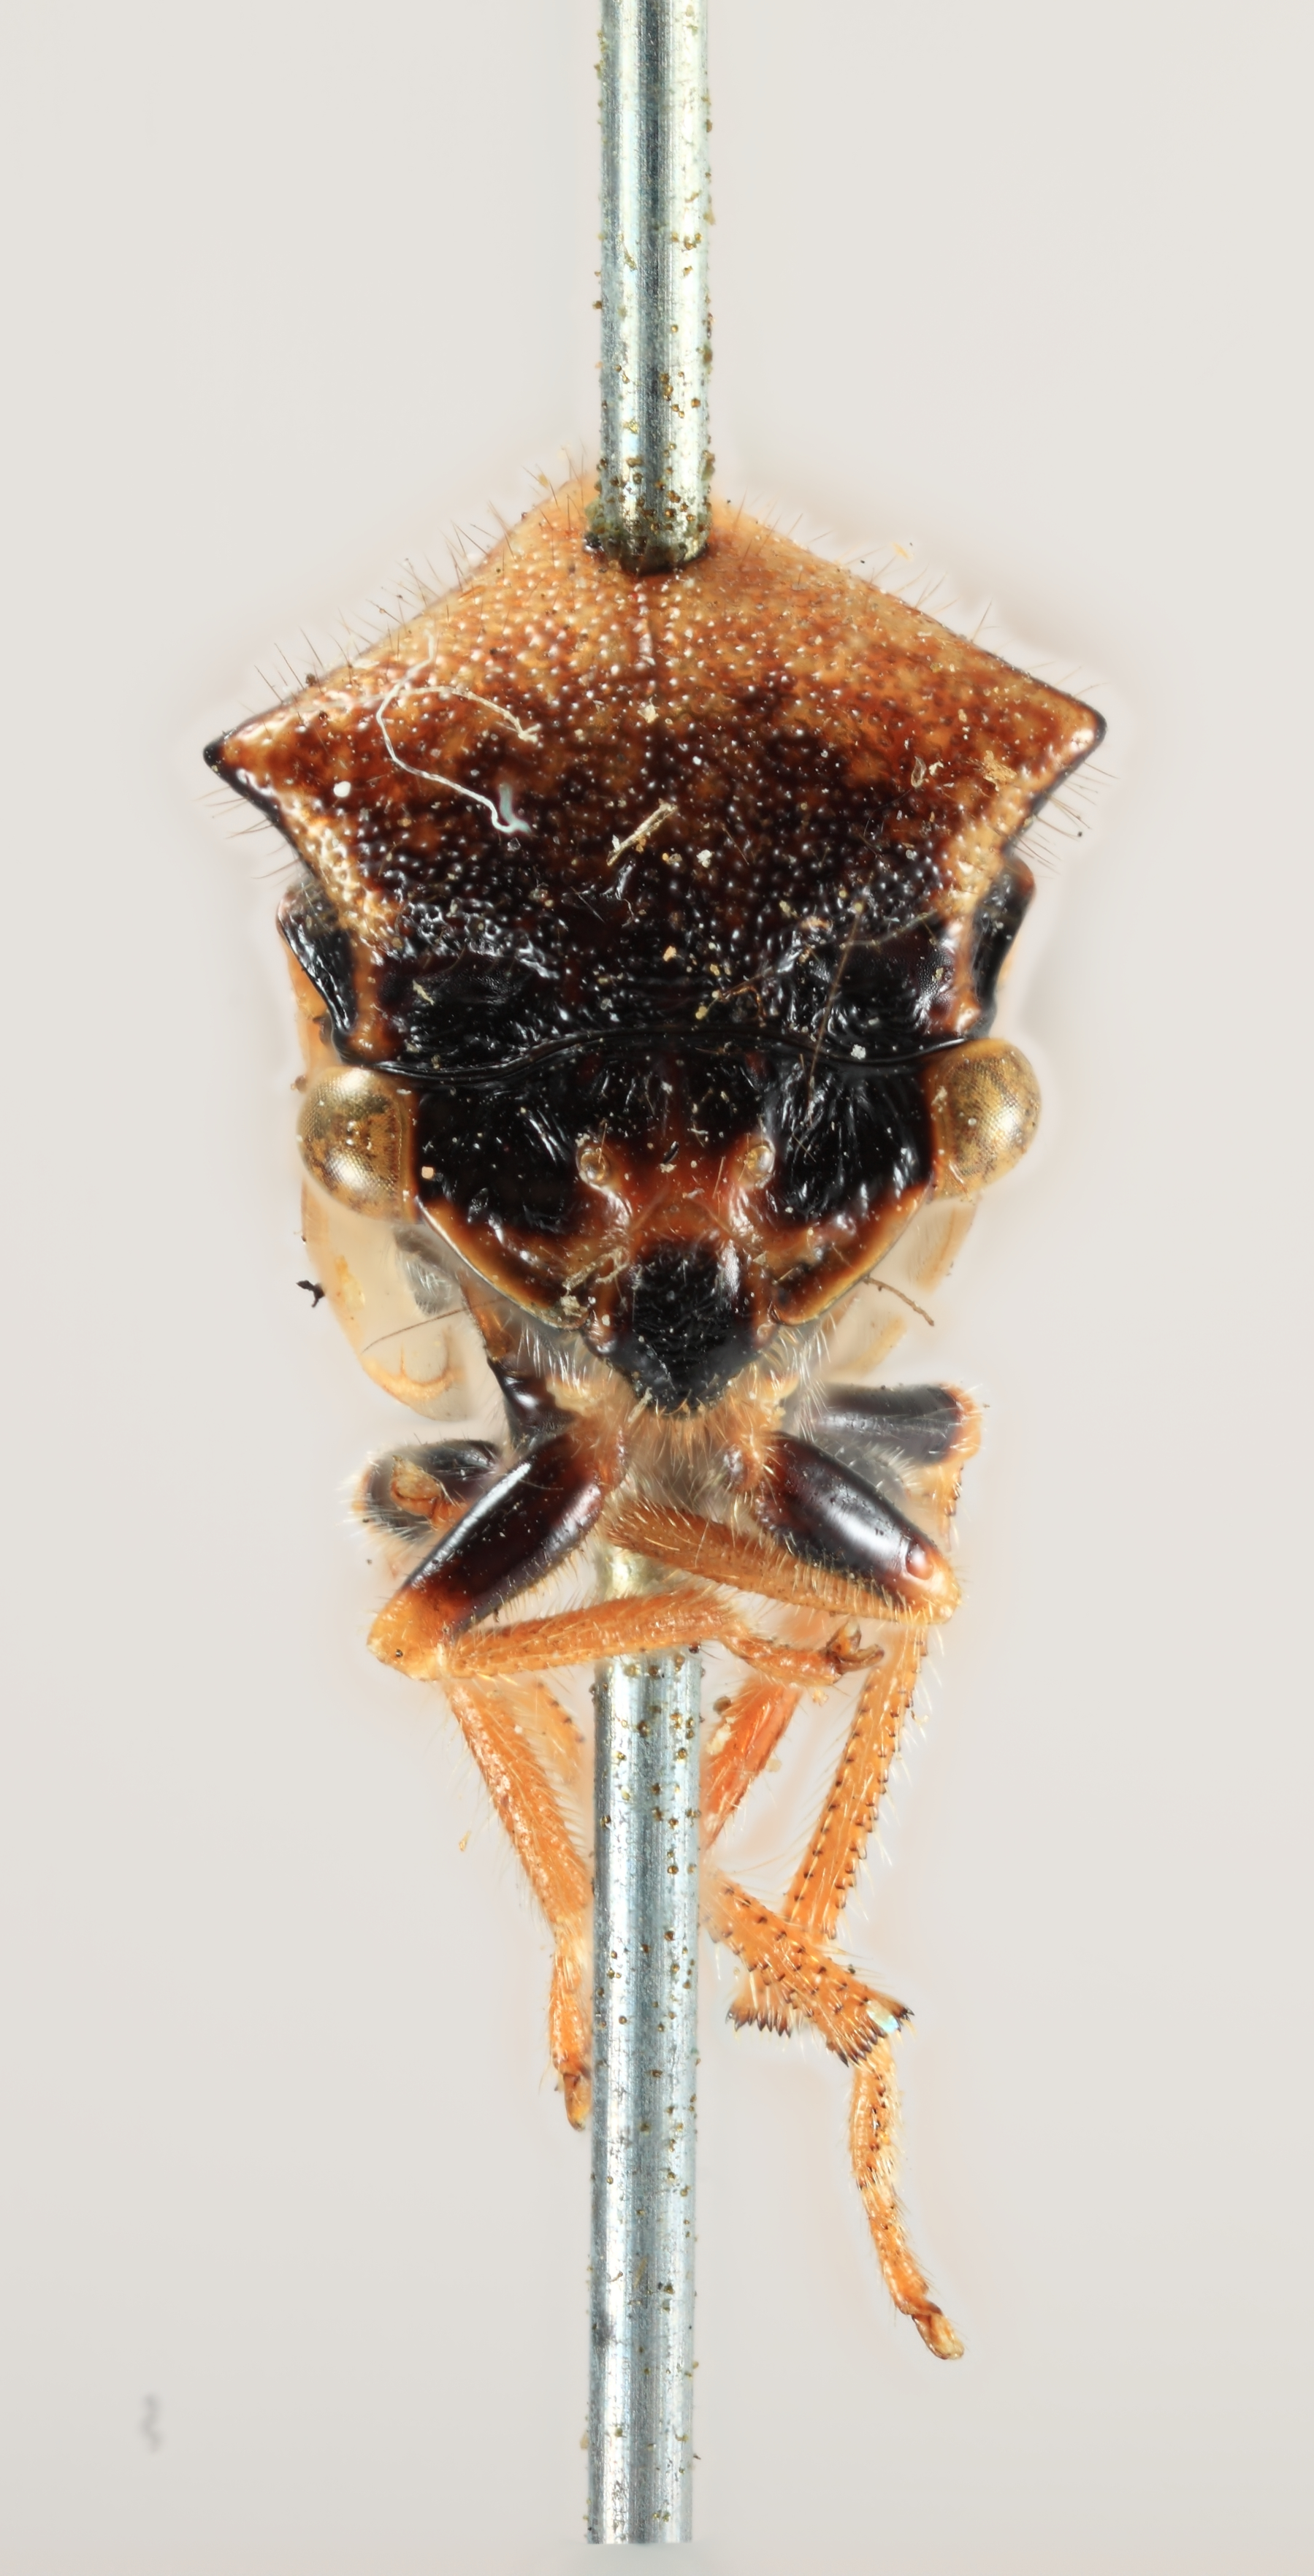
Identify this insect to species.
Ceresa turbida
